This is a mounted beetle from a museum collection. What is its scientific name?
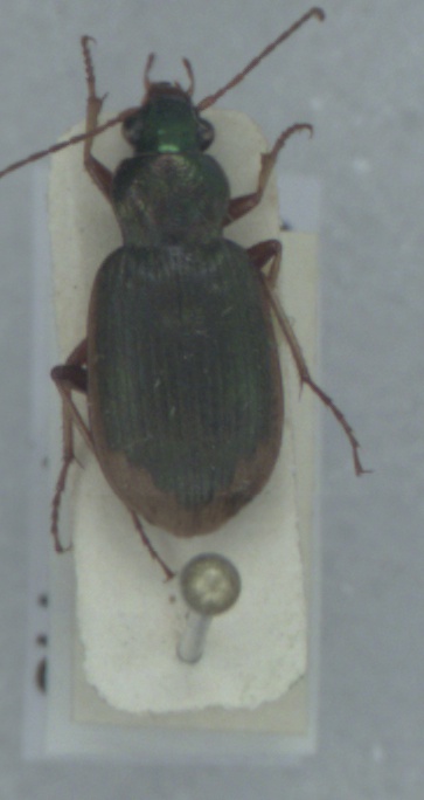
Chlaenius vestitus
